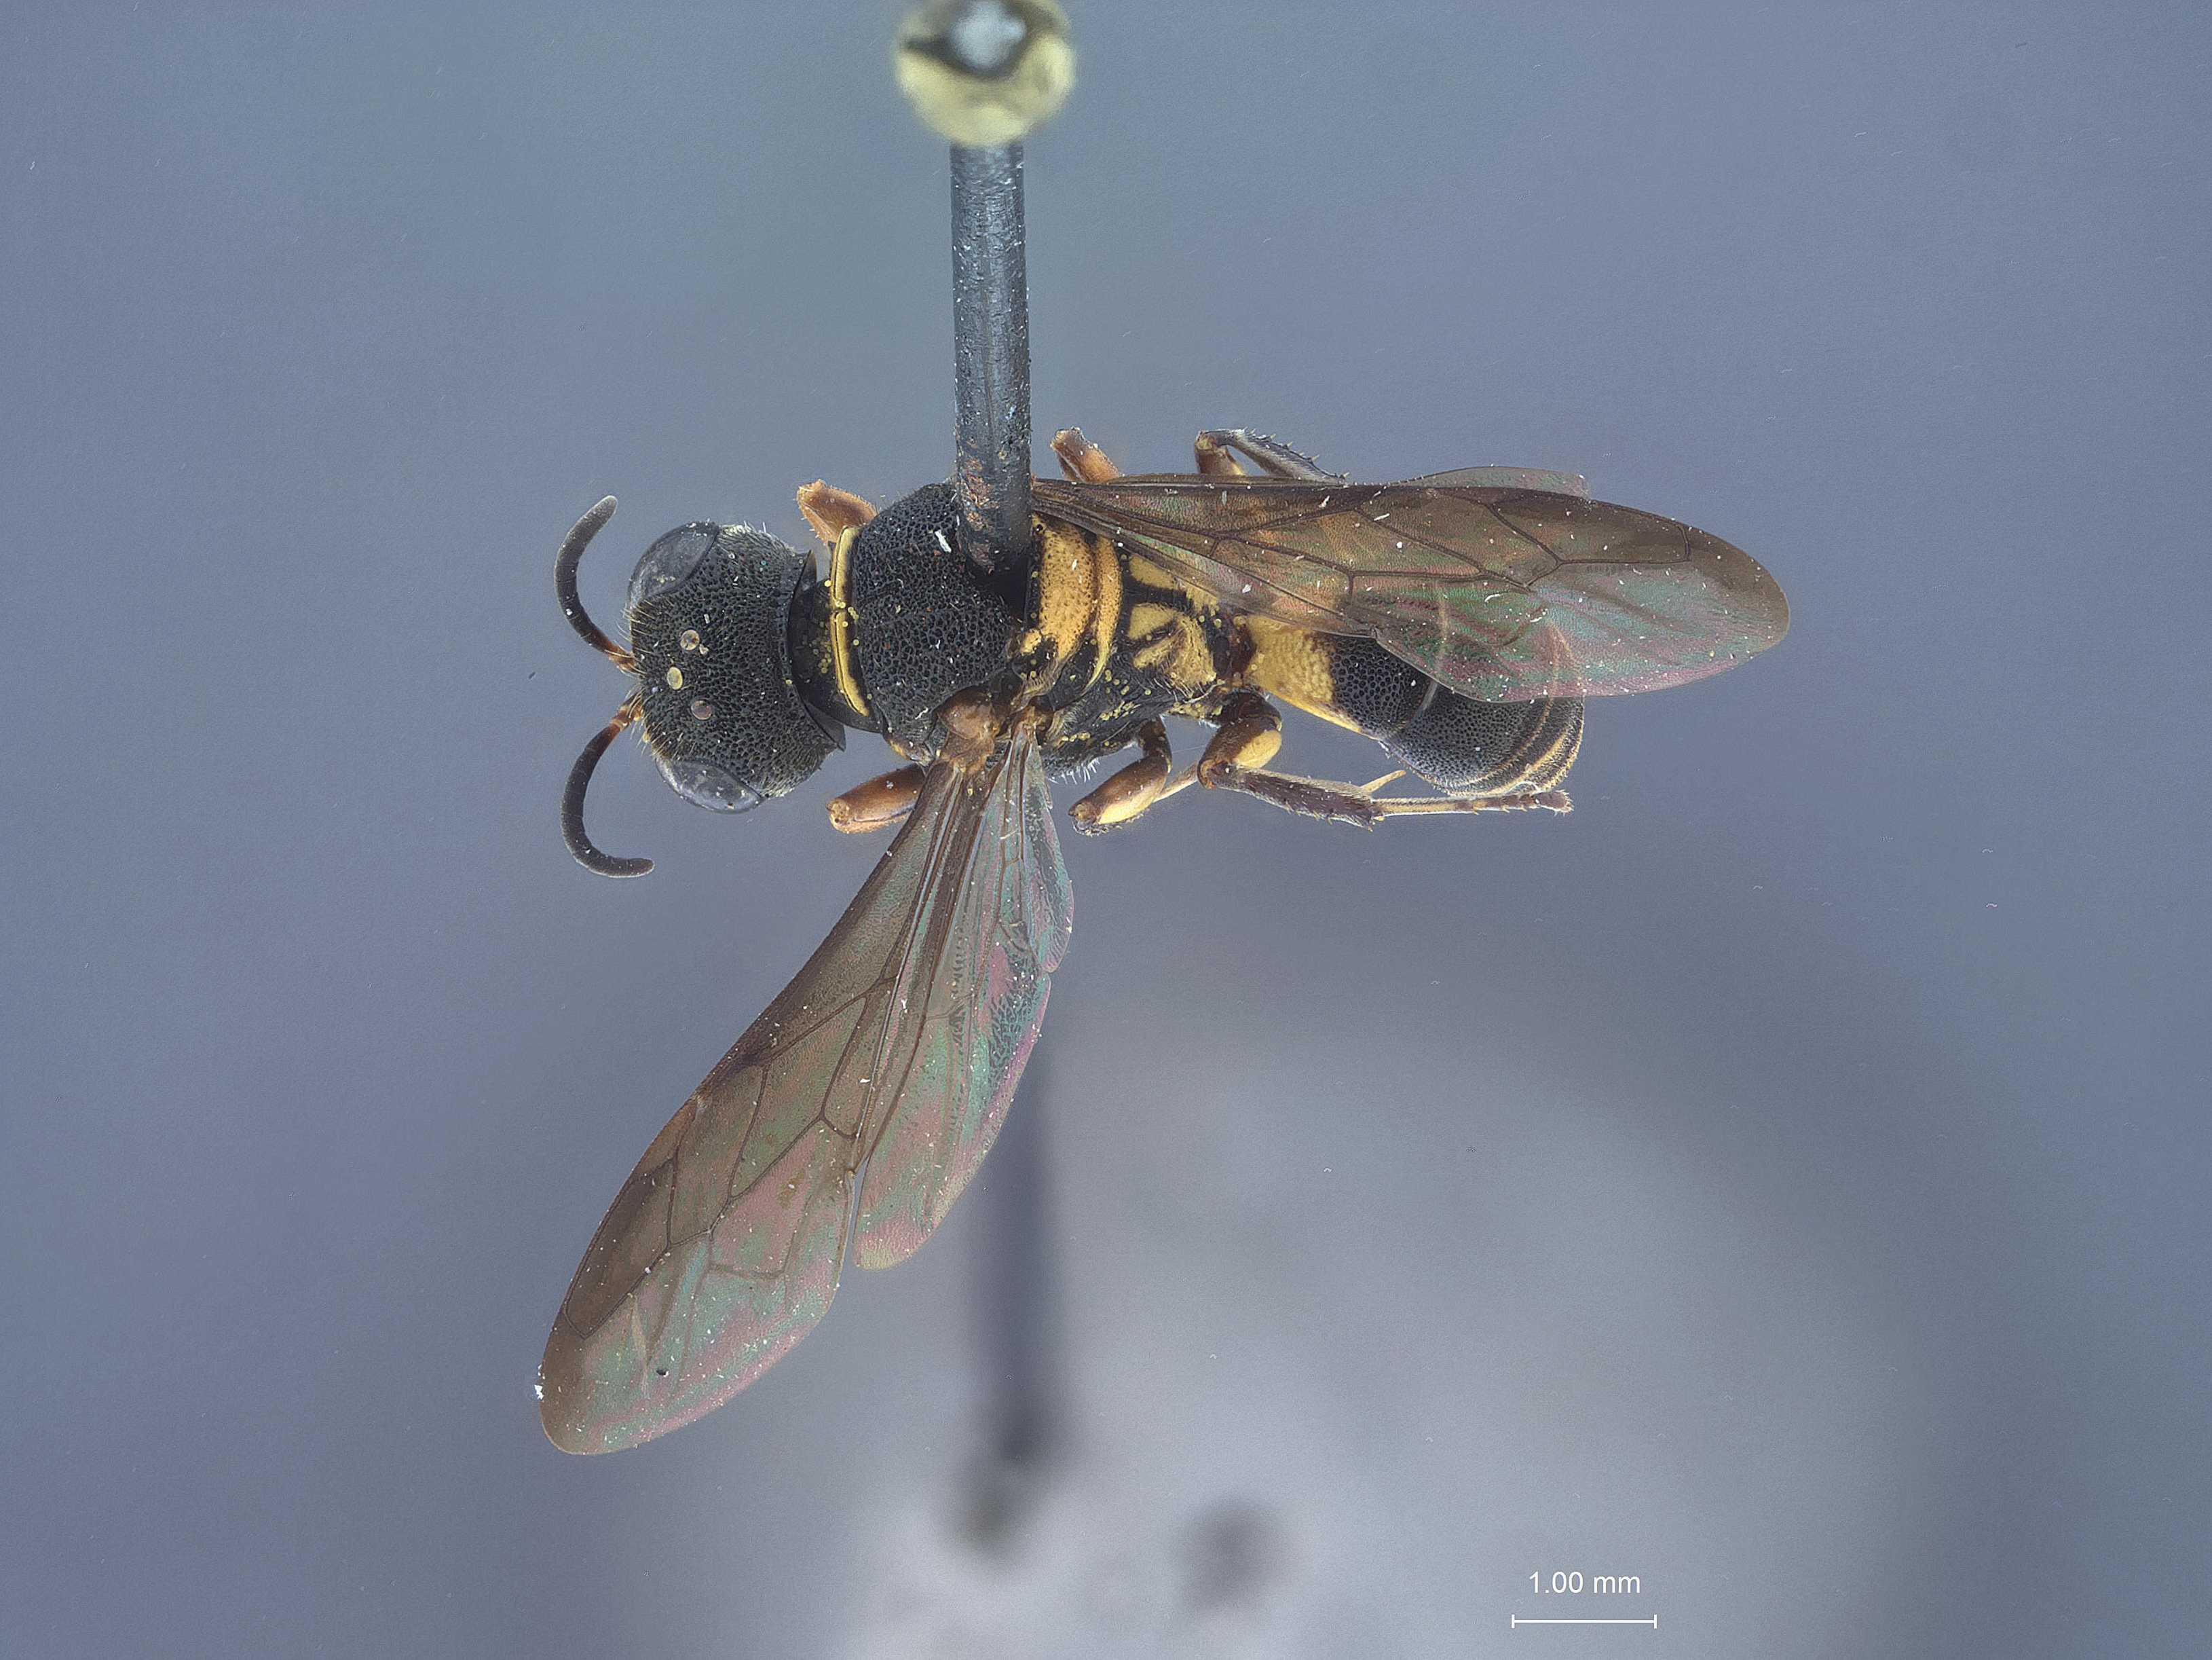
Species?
Ectemnius pacuarus
